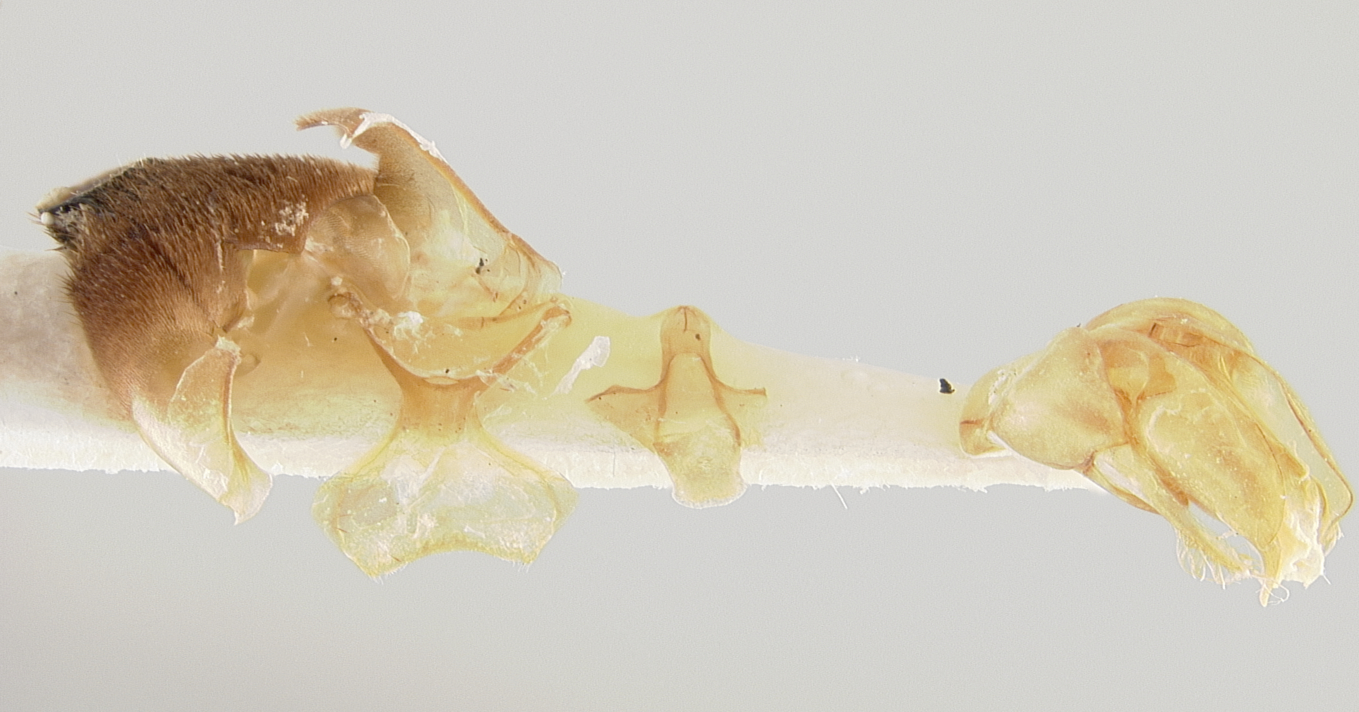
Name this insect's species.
Triepeolus monardae
